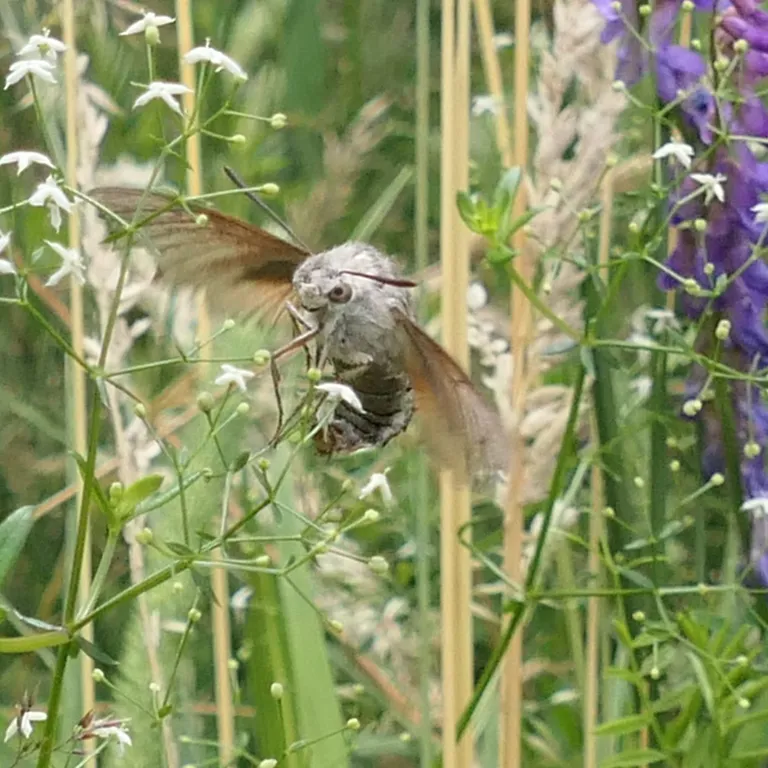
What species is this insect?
Macroglossum stellatarum
